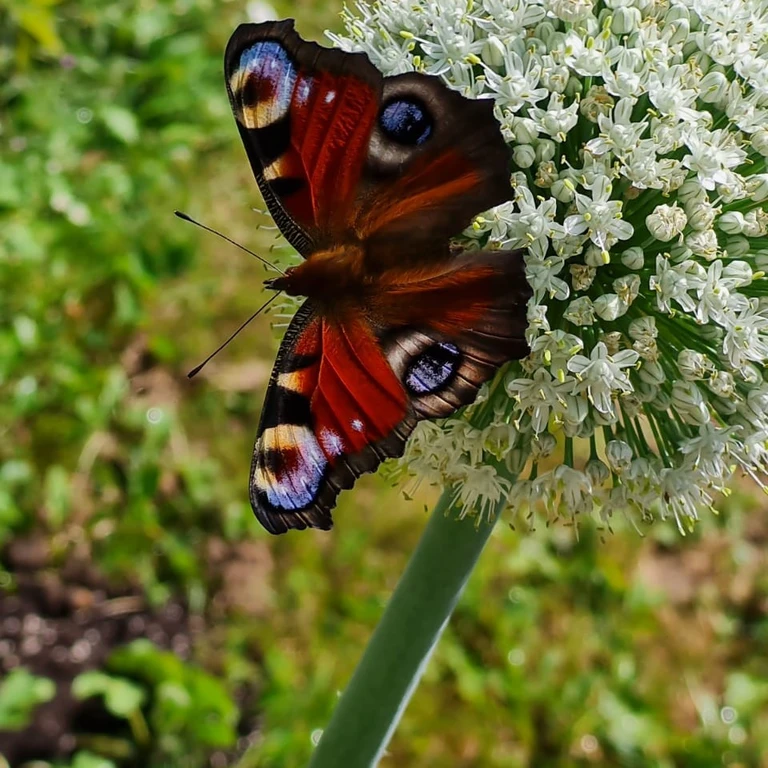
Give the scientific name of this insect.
Aglais io
